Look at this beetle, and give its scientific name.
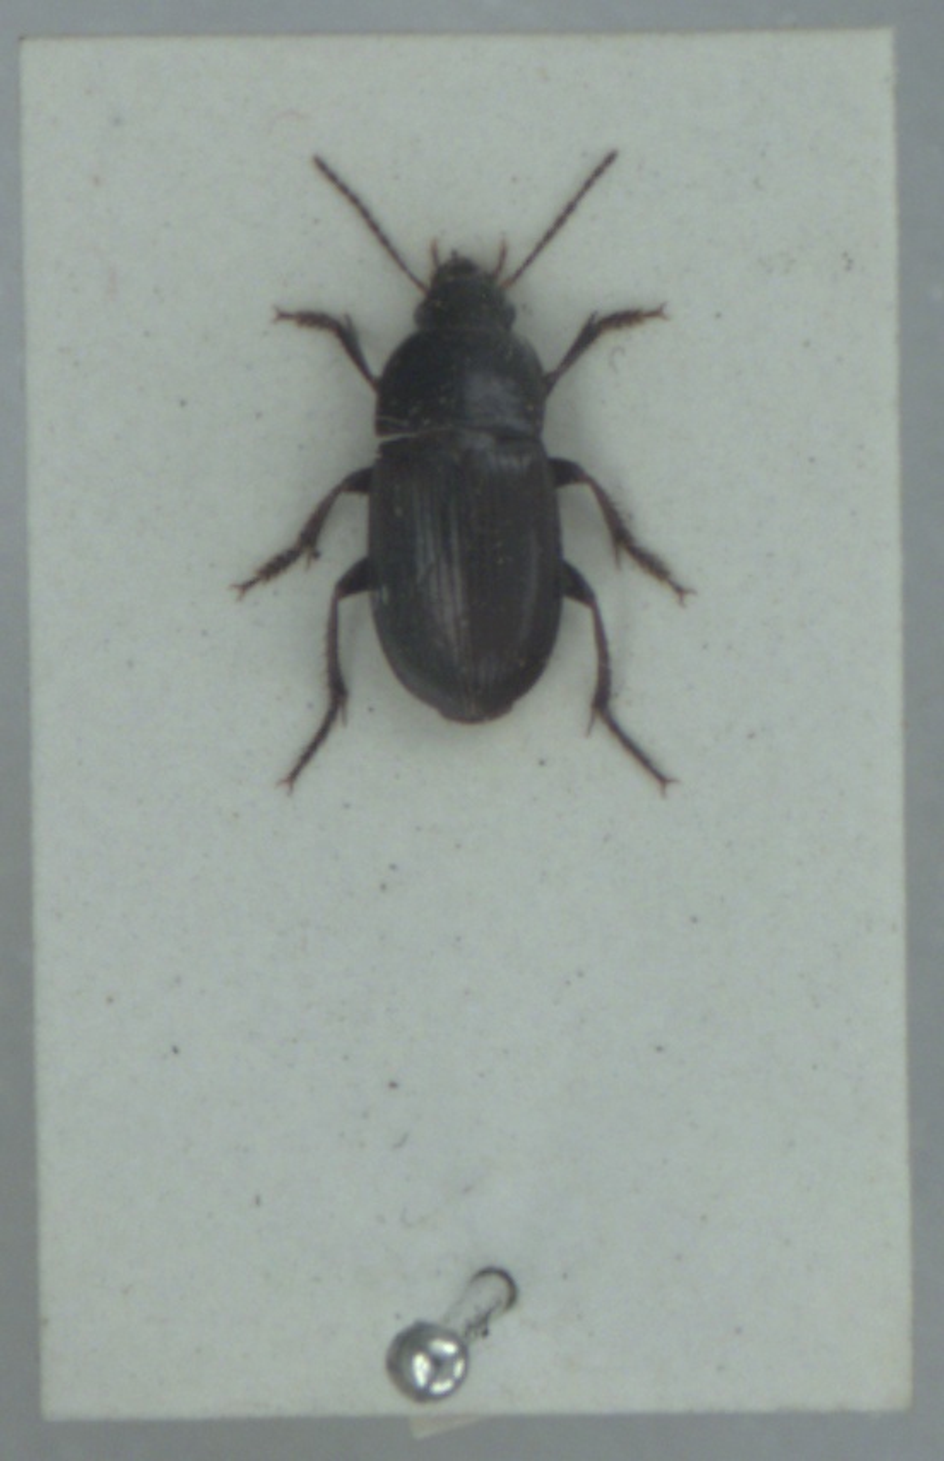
Harpalus anxius
